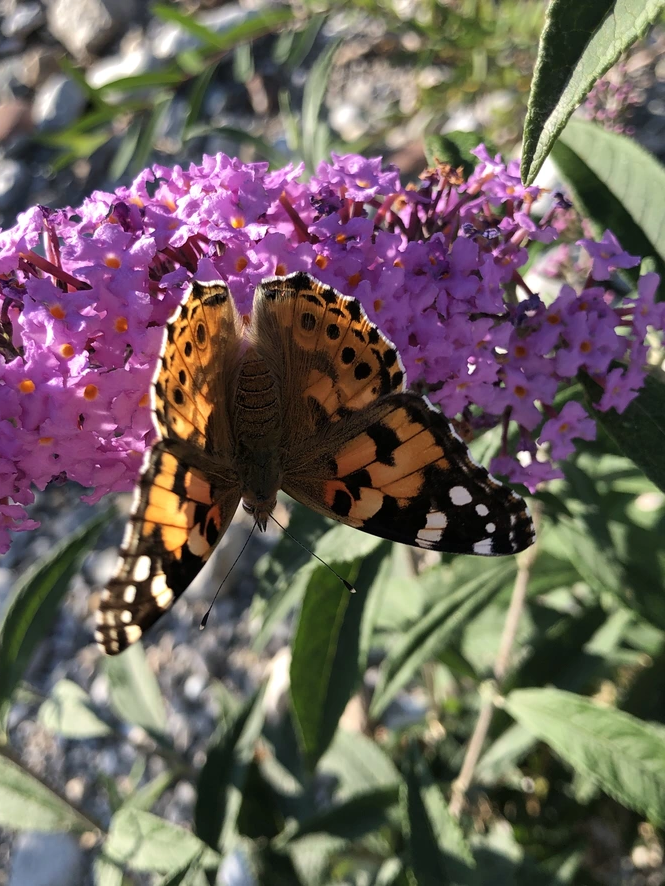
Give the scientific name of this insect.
Vanessa cardui
